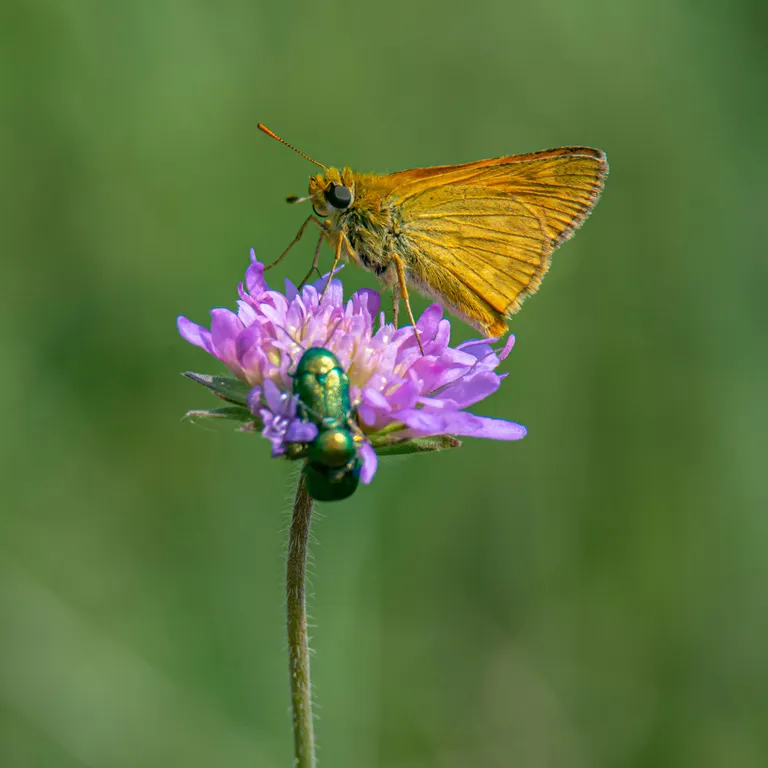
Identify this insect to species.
Ochlodes sylvanus (also Ochlodes venata)
